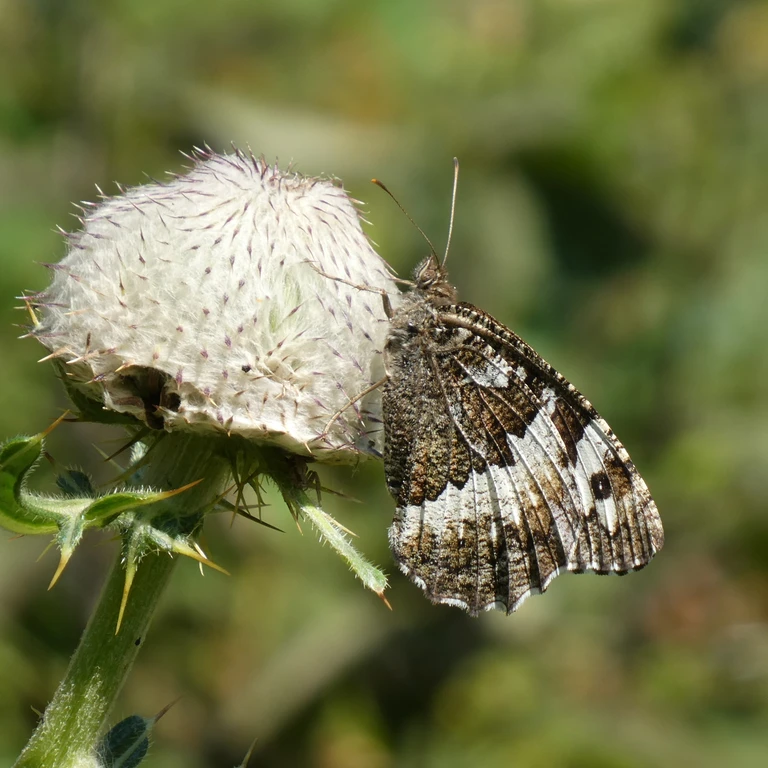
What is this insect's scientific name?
Brintesia circe
